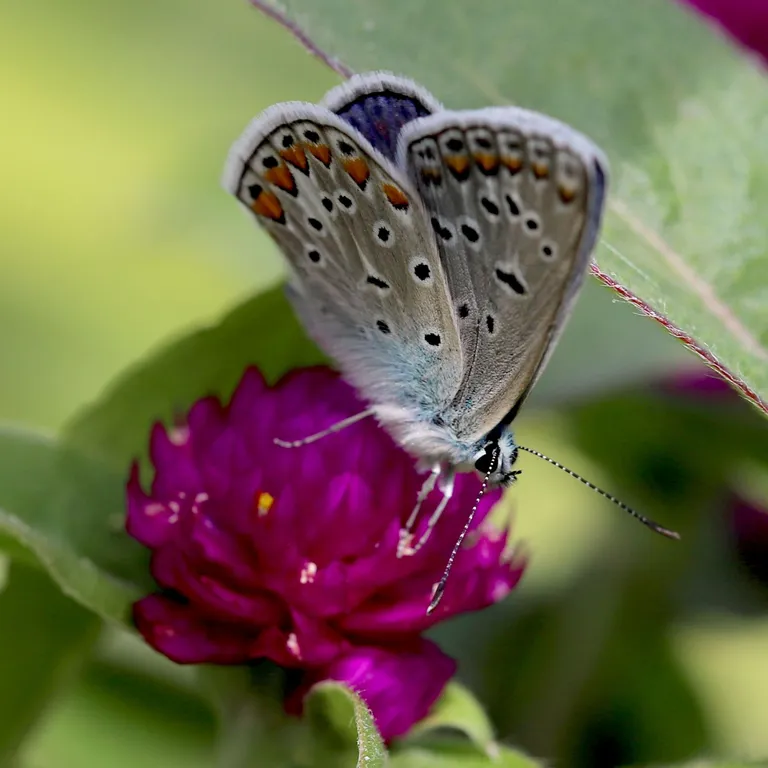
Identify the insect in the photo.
Polyommatus icarus
